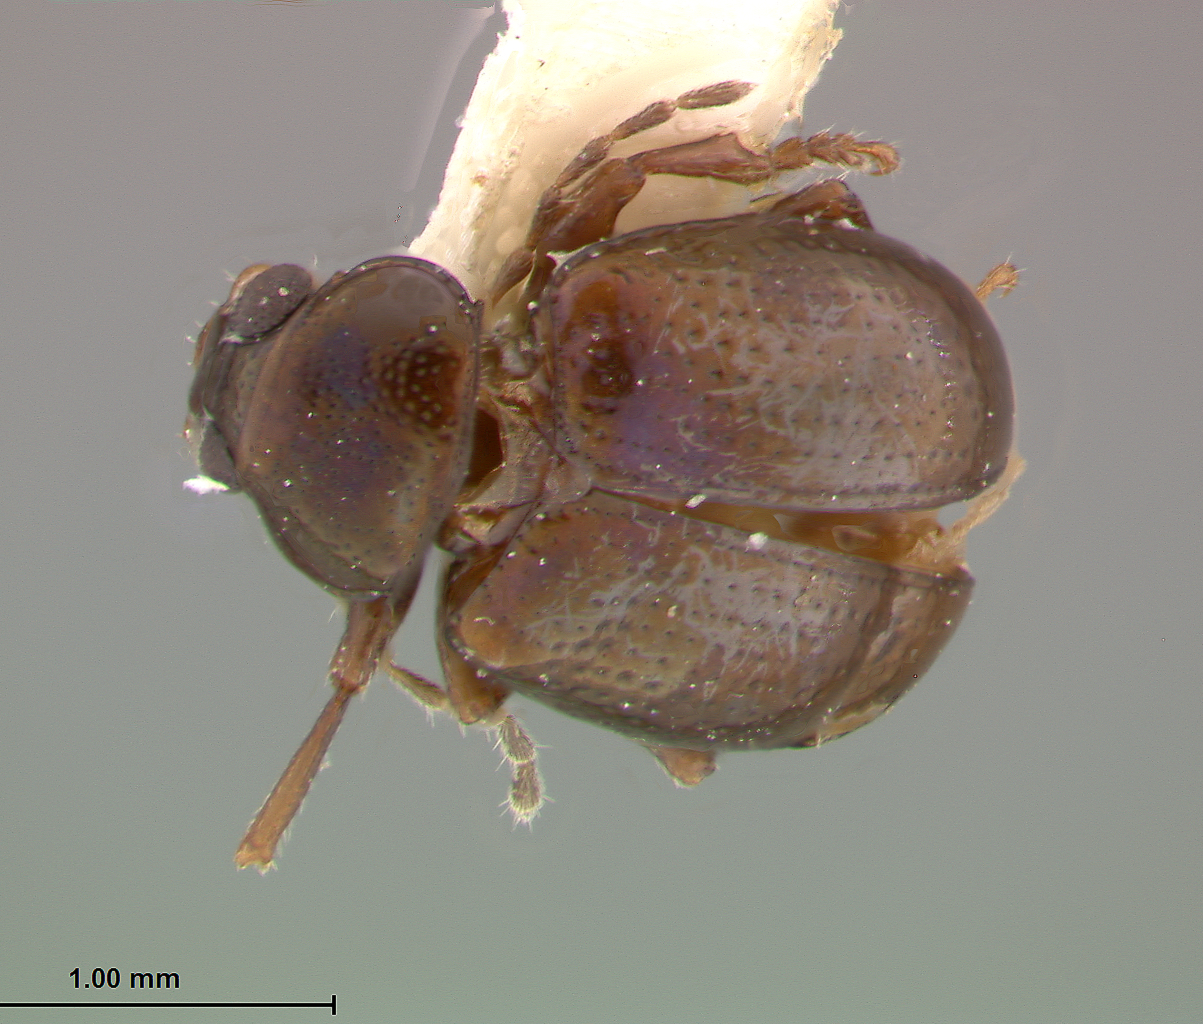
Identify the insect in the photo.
Metachroma elachistum
